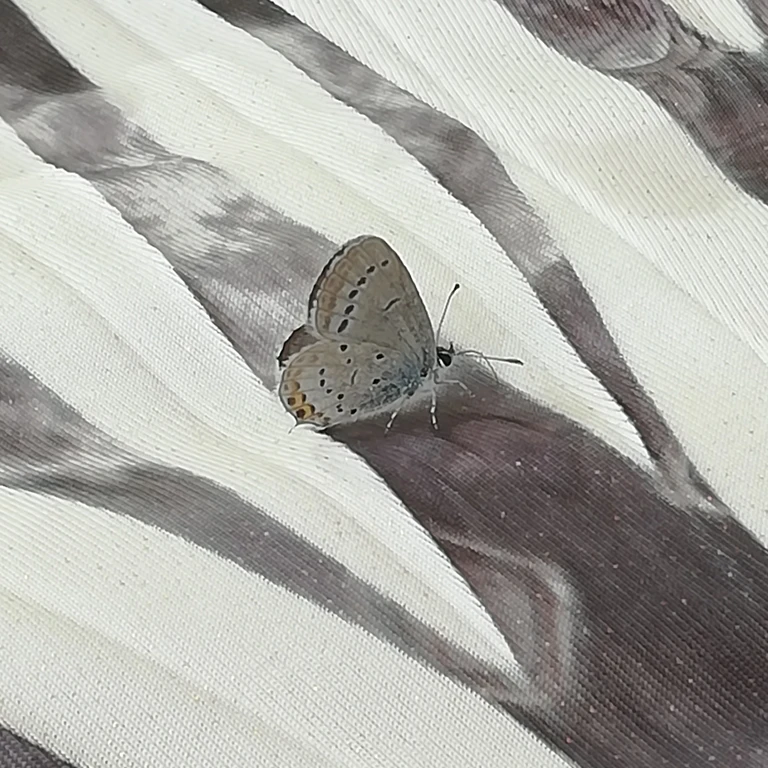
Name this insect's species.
Cupido argiades (also Elkalyce argiades)
